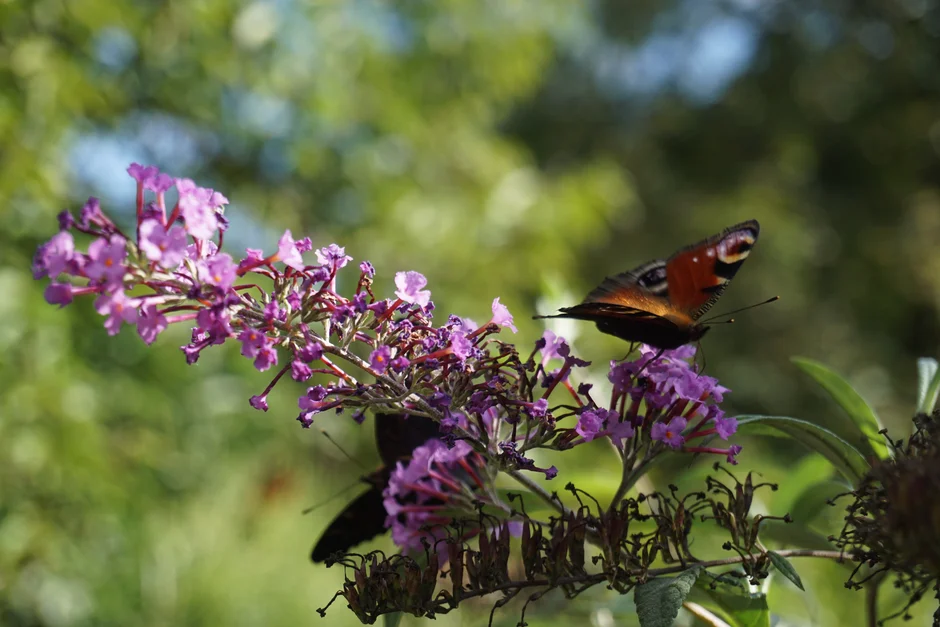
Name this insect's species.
Aglais io
